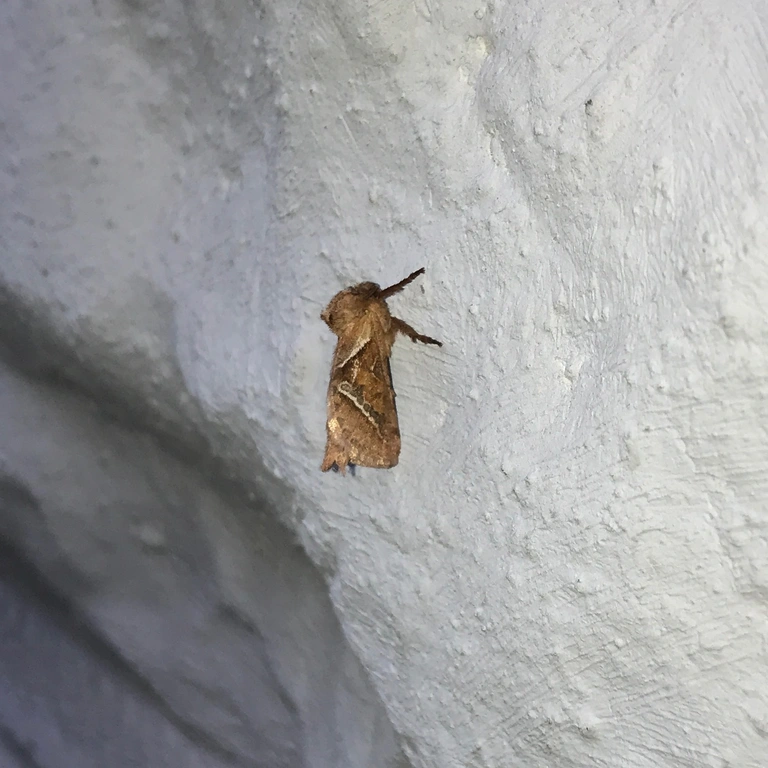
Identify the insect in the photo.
Triodia sylvina
